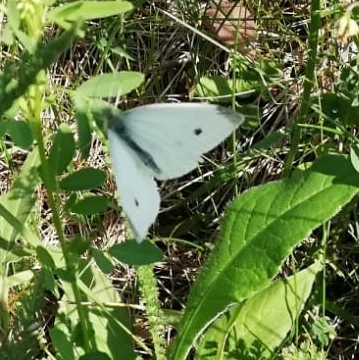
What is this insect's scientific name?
Pieris rapae
